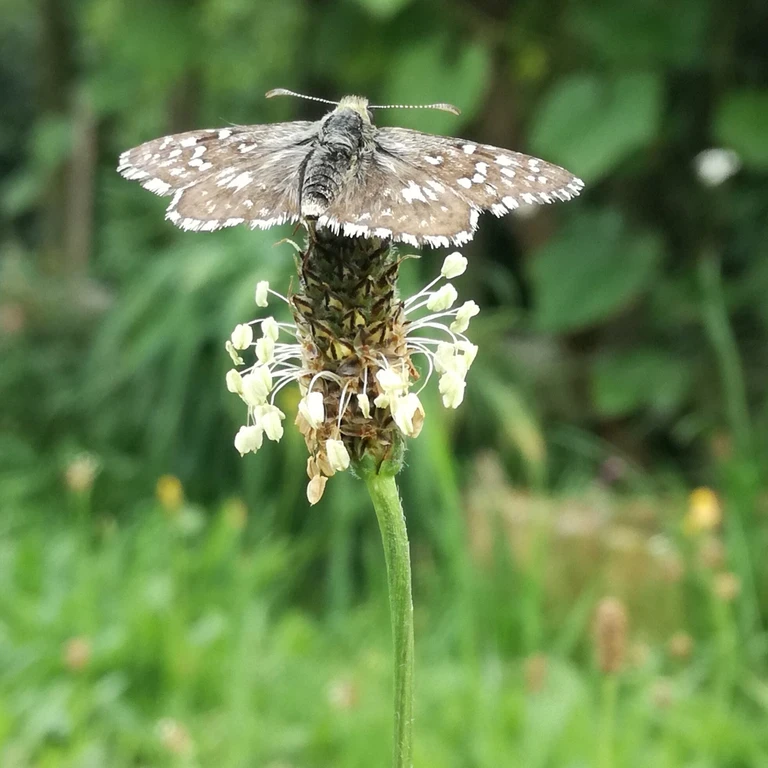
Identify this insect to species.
Pyrgus malvae
